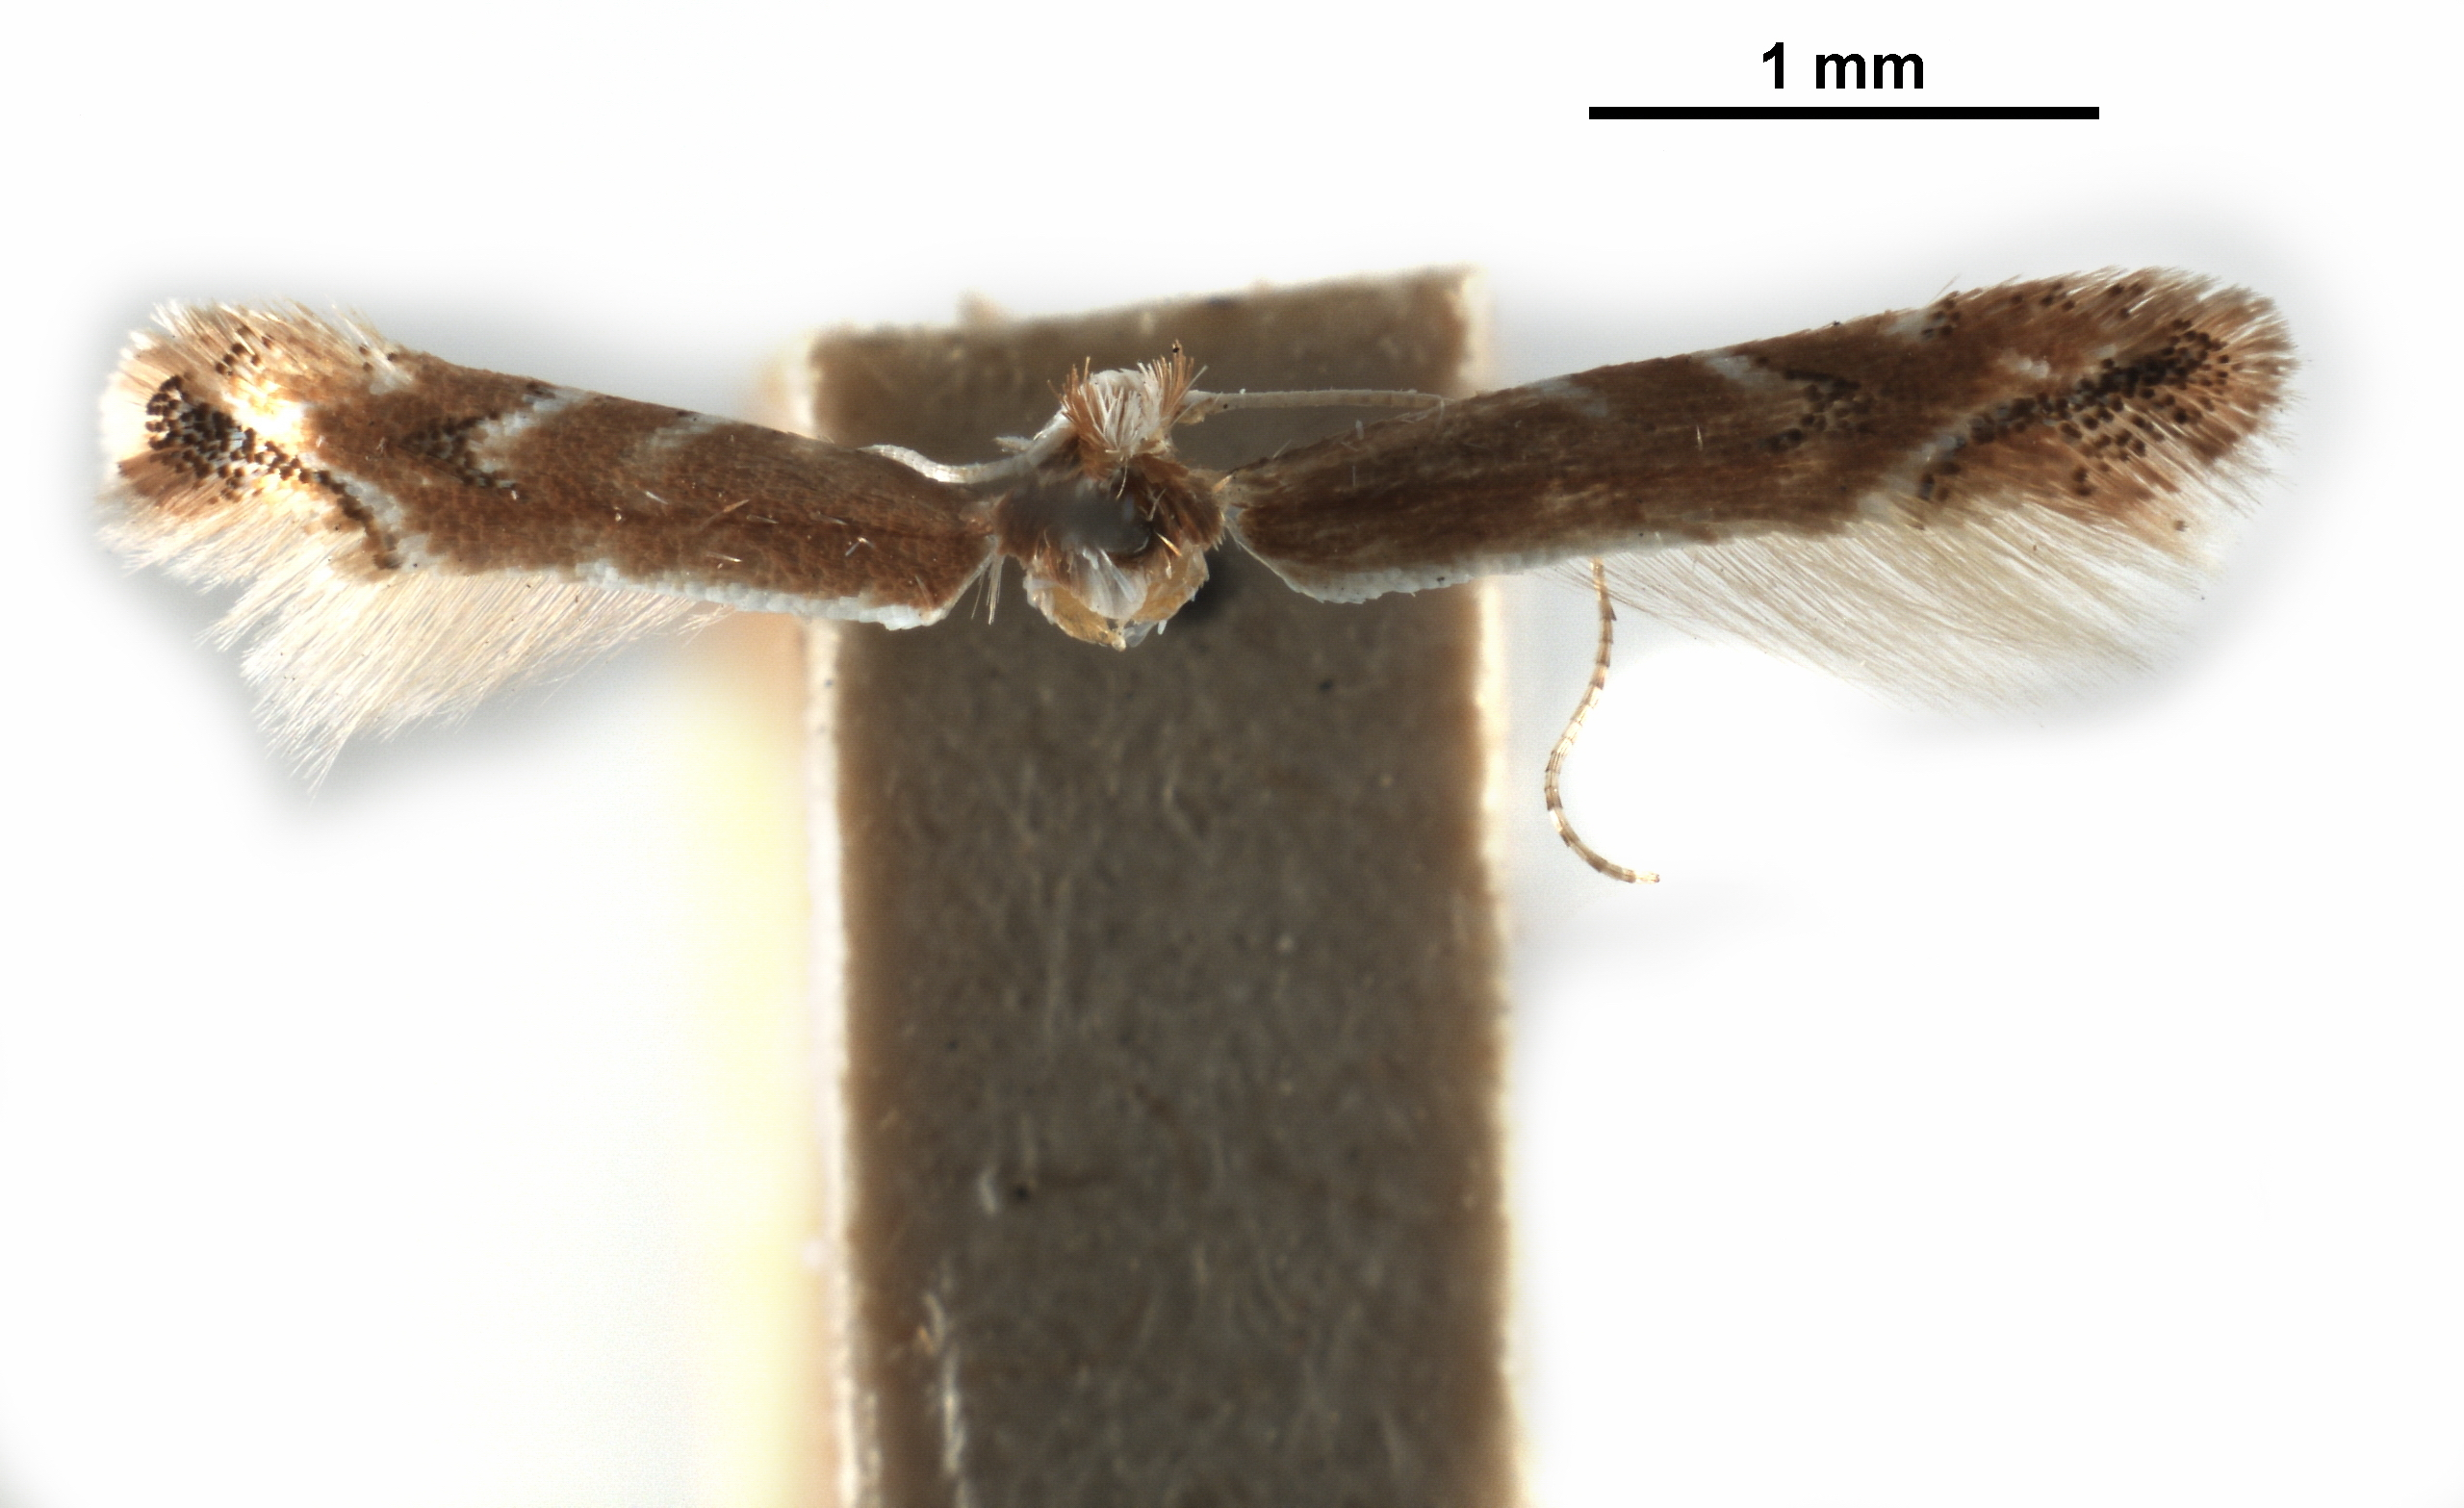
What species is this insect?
Cameraria australisella
